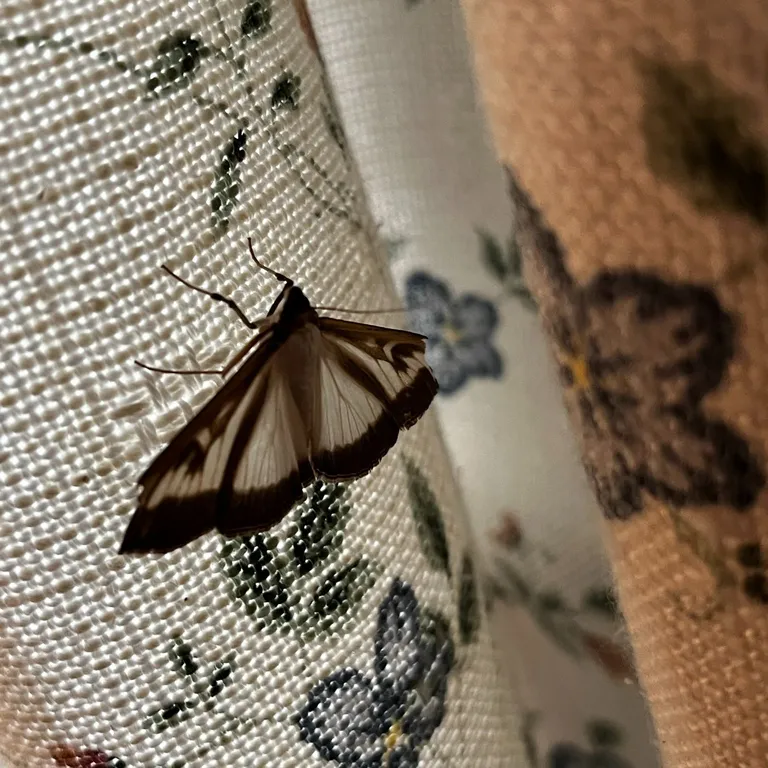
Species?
Cydalima perspectalis
